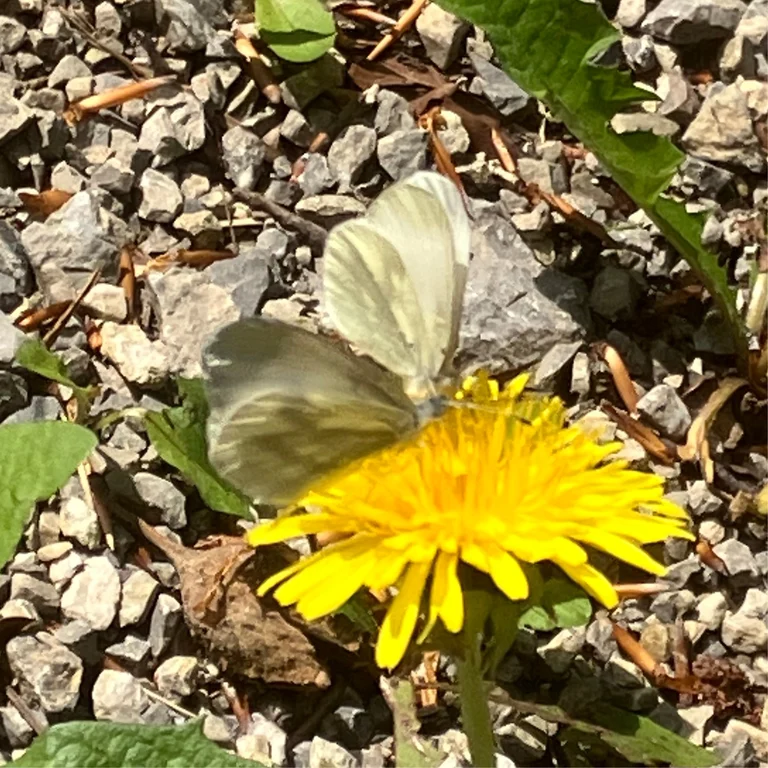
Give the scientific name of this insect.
Leptidea sinapis/juvernica
